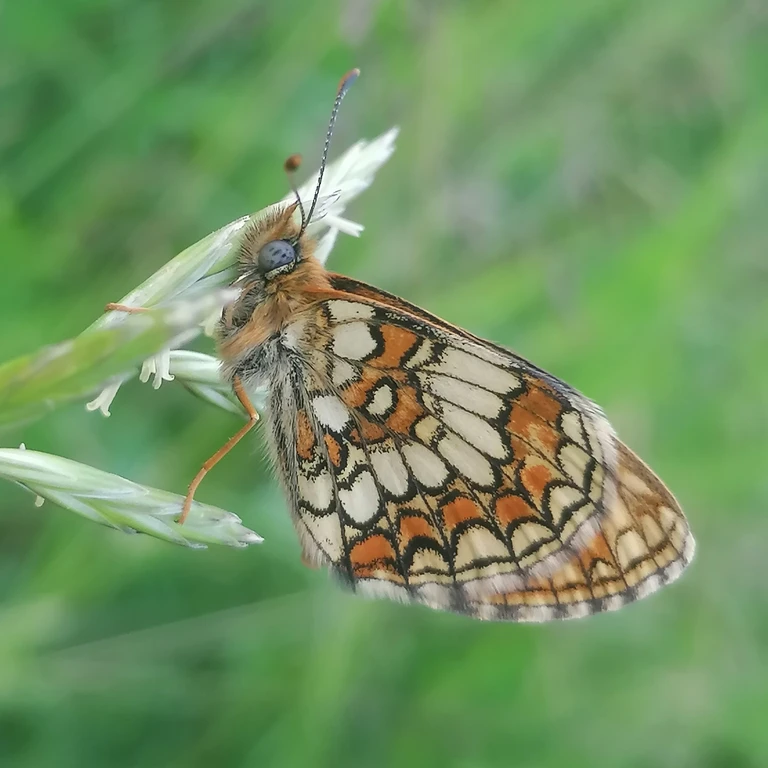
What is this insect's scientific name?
Melitaea athalia
